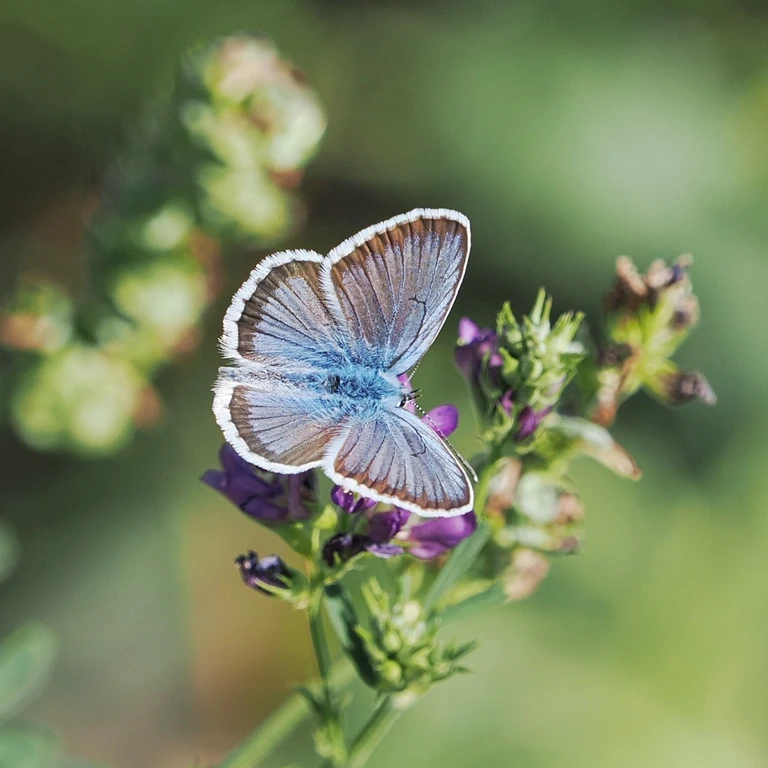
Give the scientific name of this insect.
Plebejus argus
